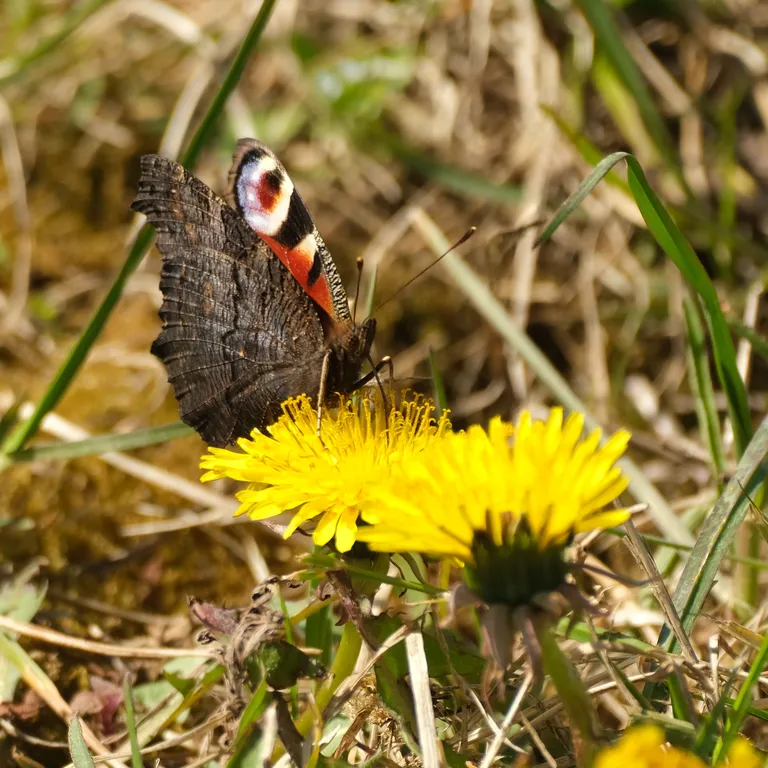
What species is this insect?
Aglais io
